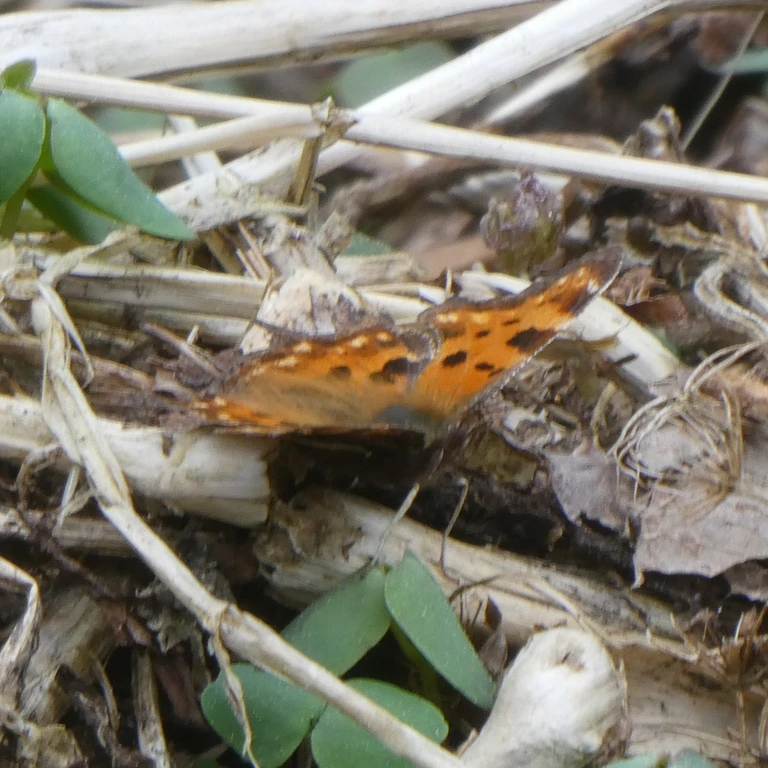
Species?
Polygonia c-album
